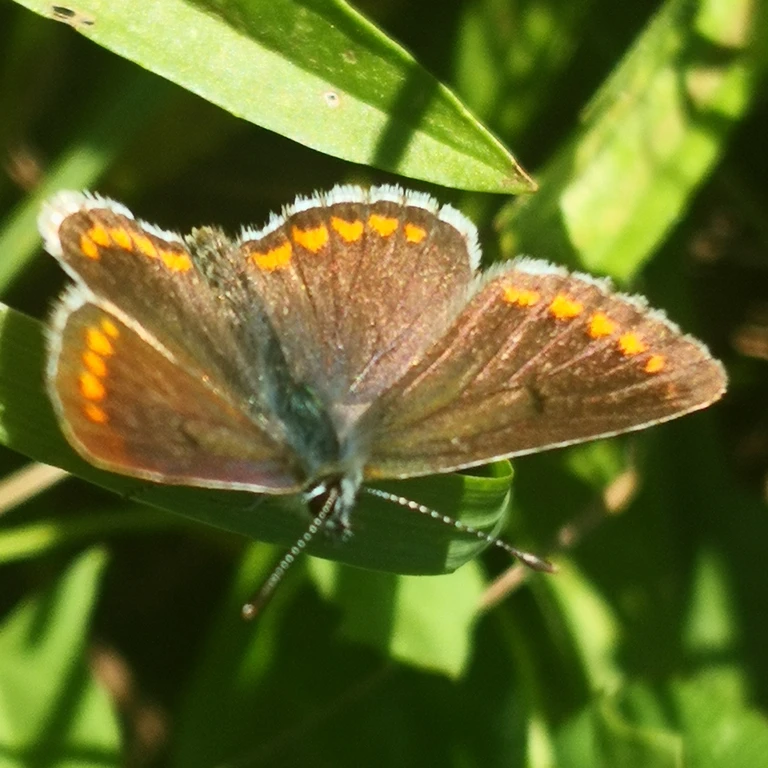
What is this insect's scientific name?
Aricia agestis/artaxerxes
